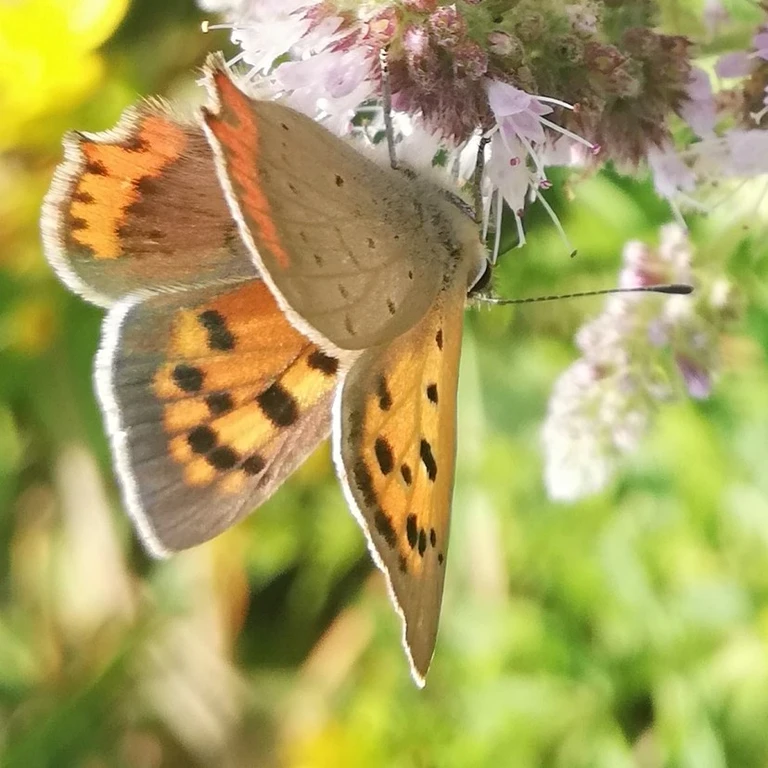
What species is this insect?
Lycaena phlaeas
